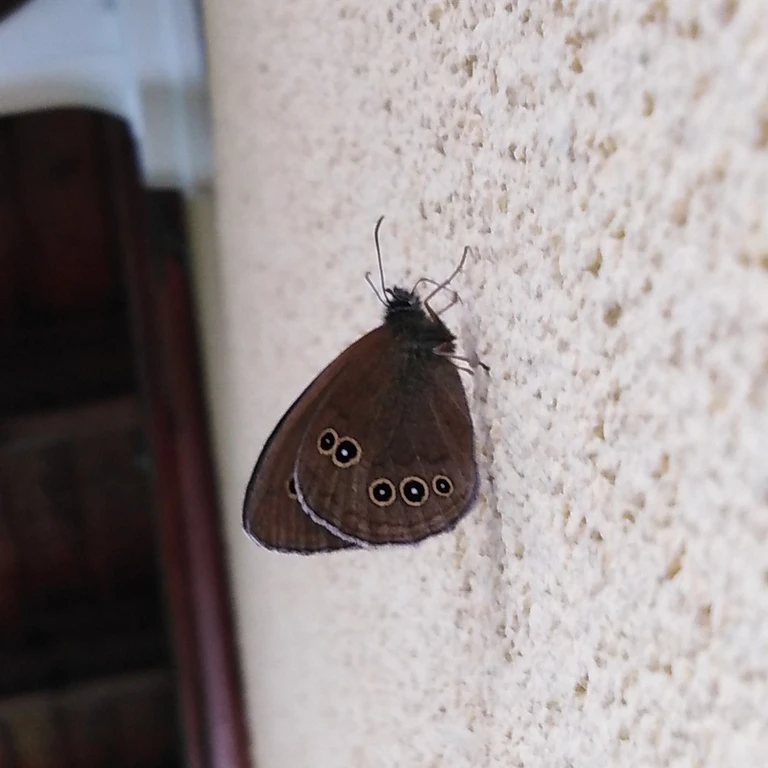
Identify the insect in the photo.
Aphantopus hyperantus
